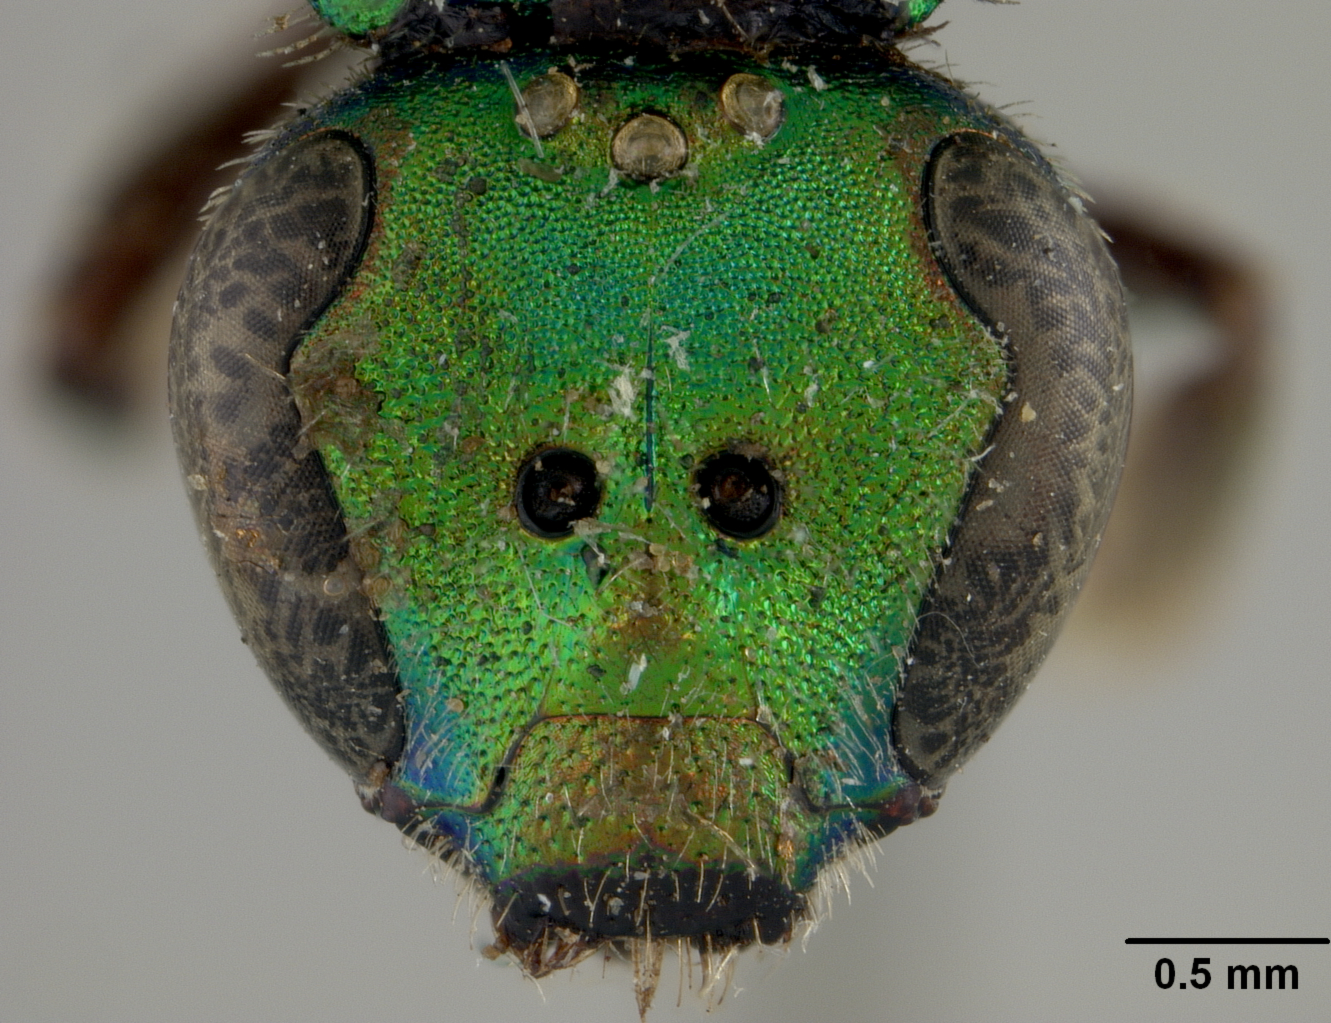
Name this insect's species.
Augochlora pomoniella
